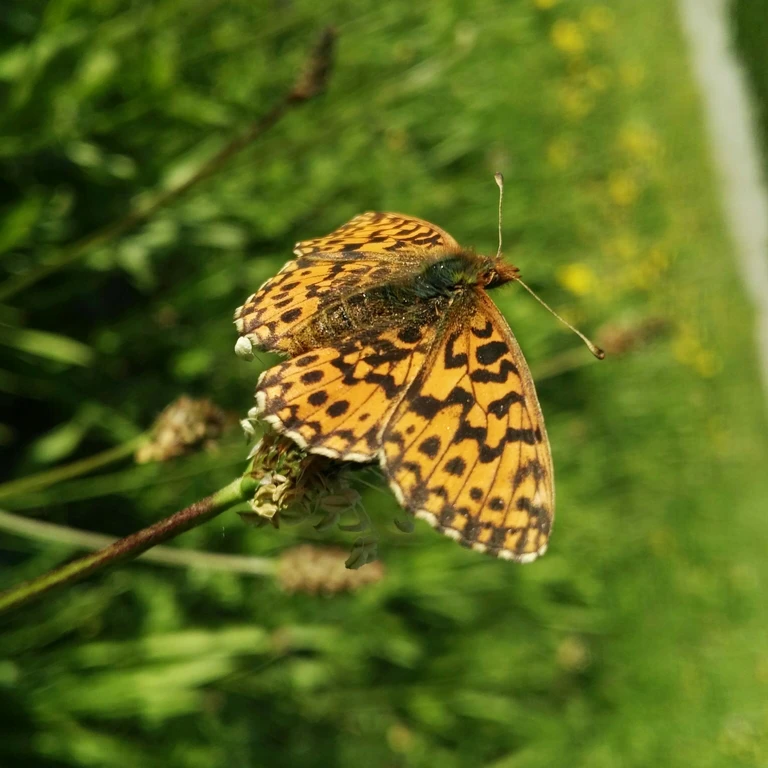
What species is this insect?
Boloria dia
